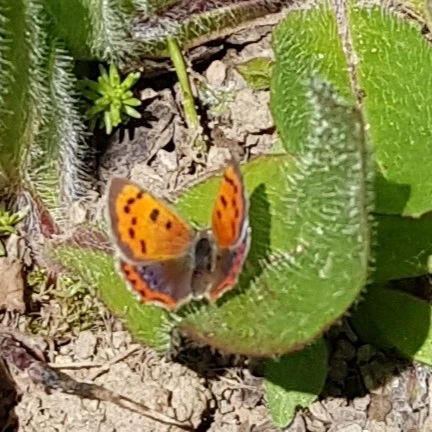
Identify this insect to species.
Lycaena phlaeas
